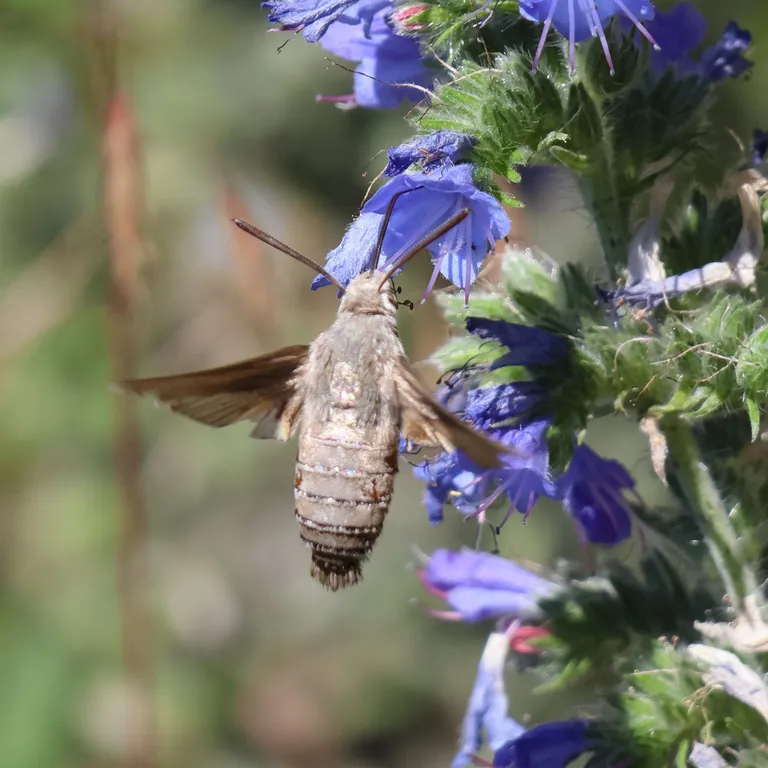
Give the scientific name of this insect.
Macroglossum stellatarum
